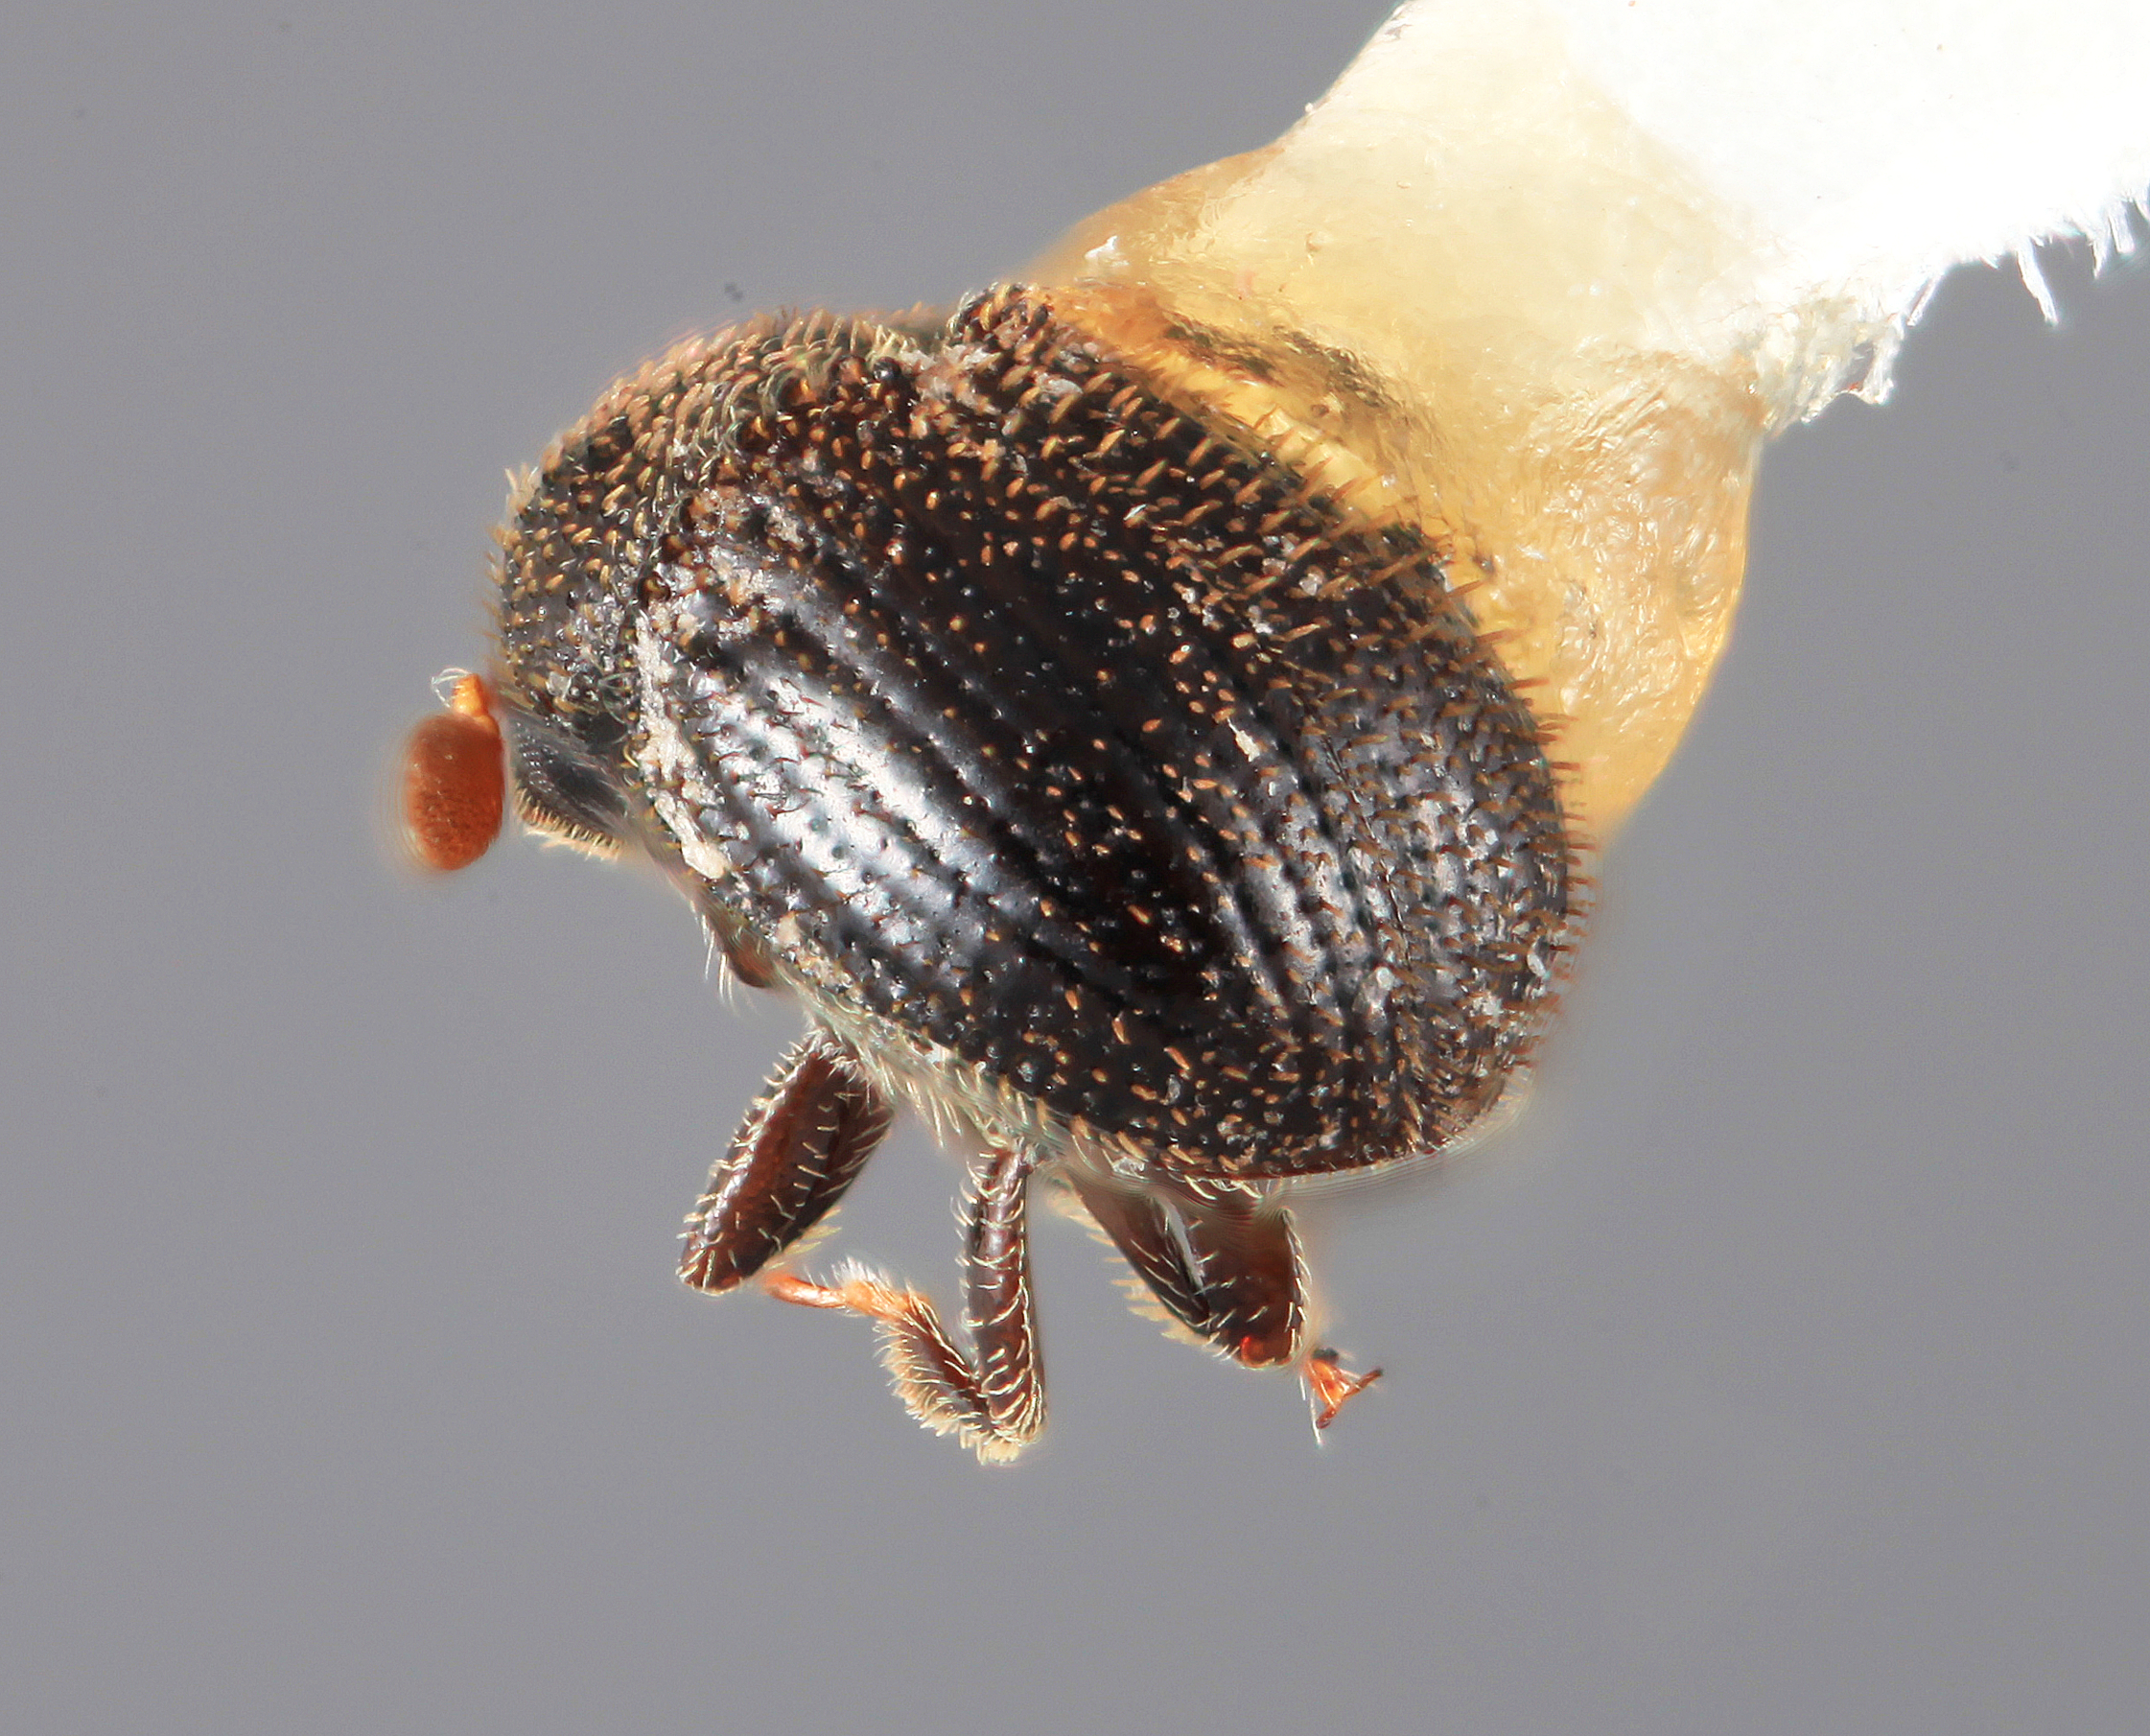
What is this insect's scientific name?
Chramesus setosus
